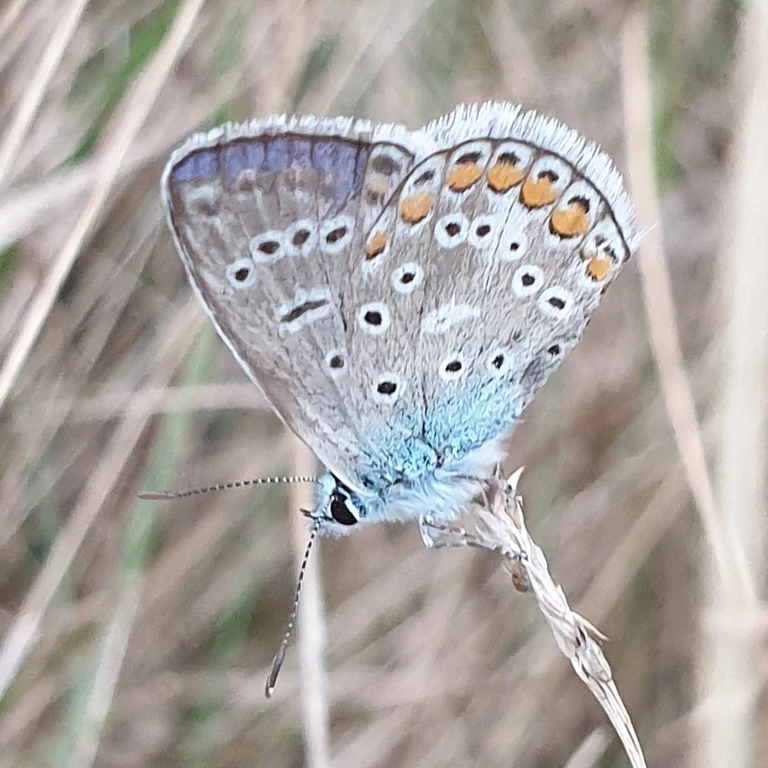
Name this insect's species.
Polyommatus icarus
